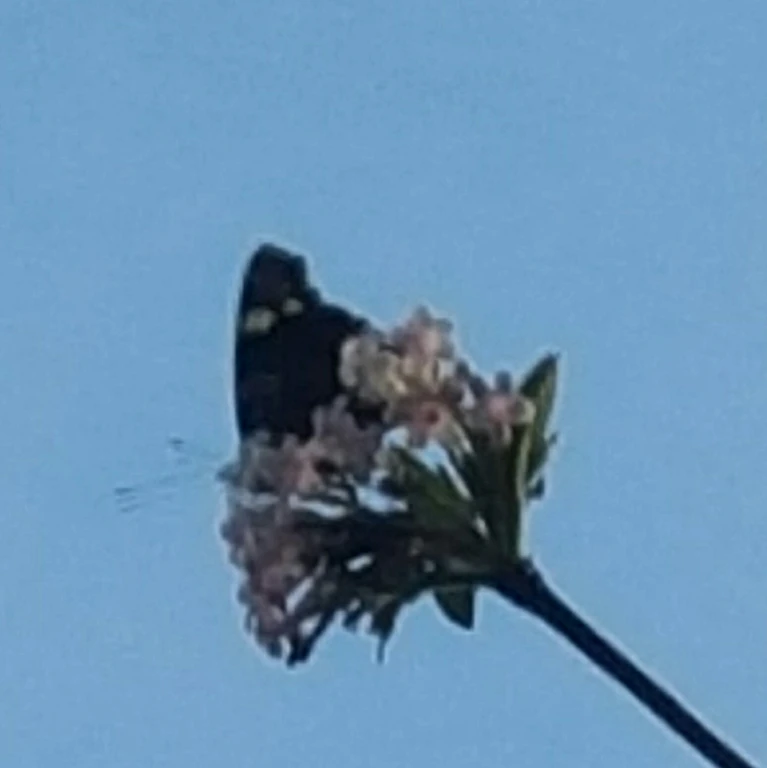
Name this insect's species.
Vanessa atalanta
